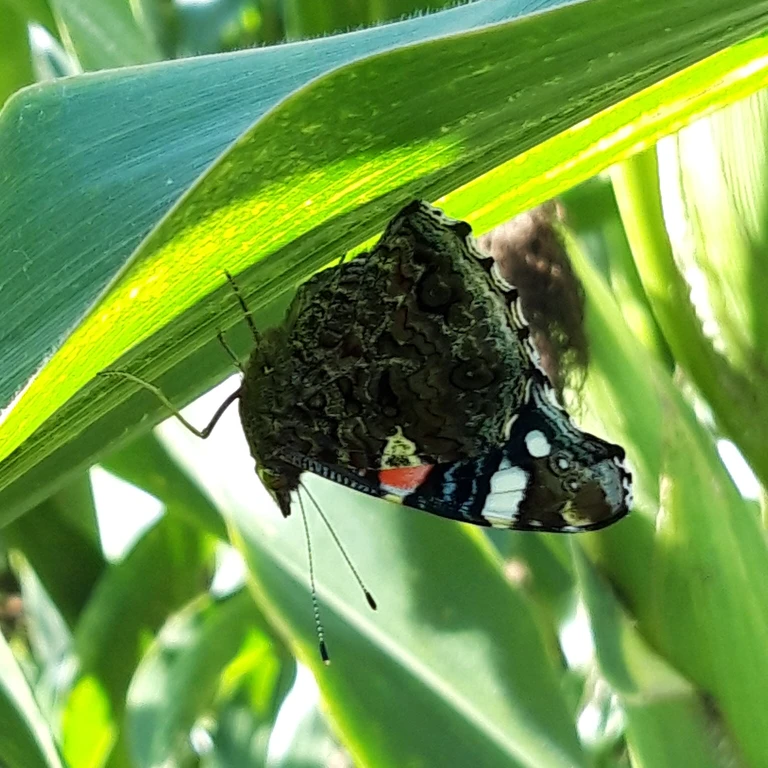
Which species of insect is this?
Vanessa atalanta
